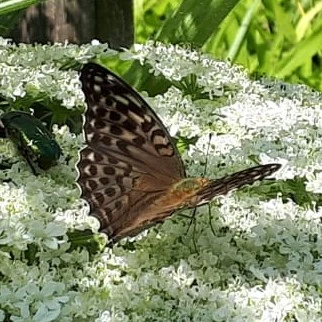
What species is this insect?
Argynnis paphia
